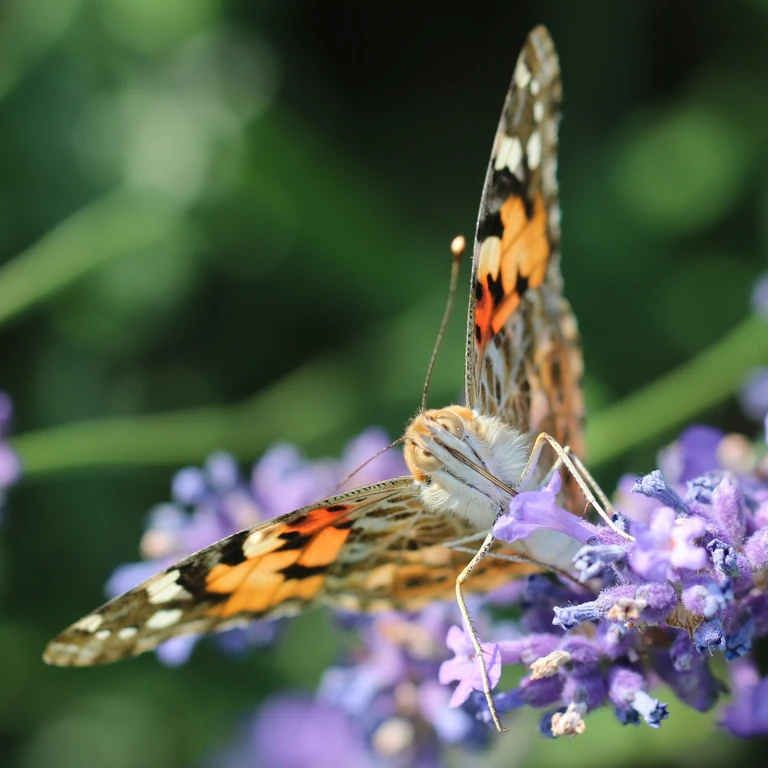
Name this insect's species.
Vanessa cardui
